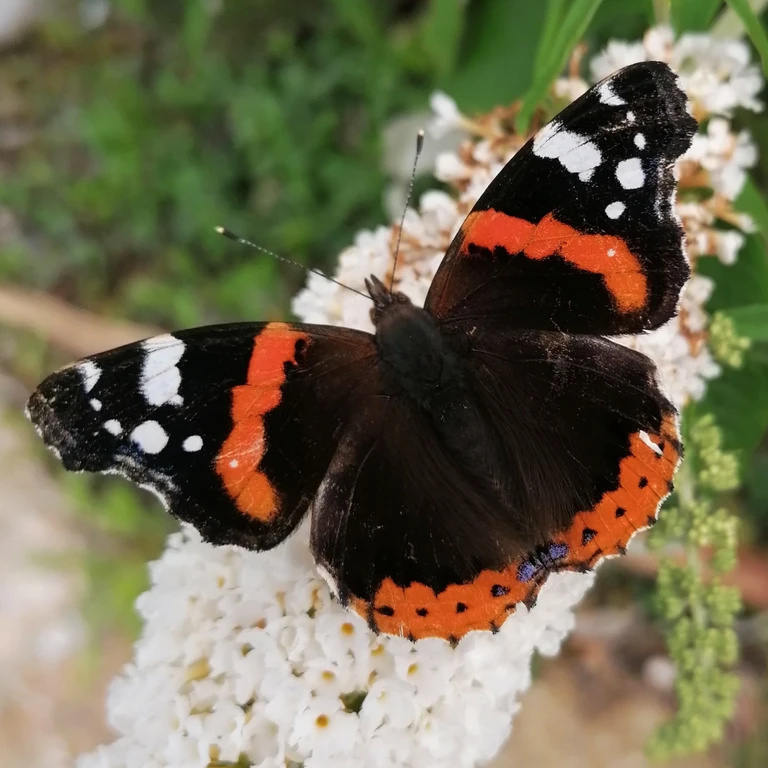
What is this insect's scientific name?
Vanessa atalanta
